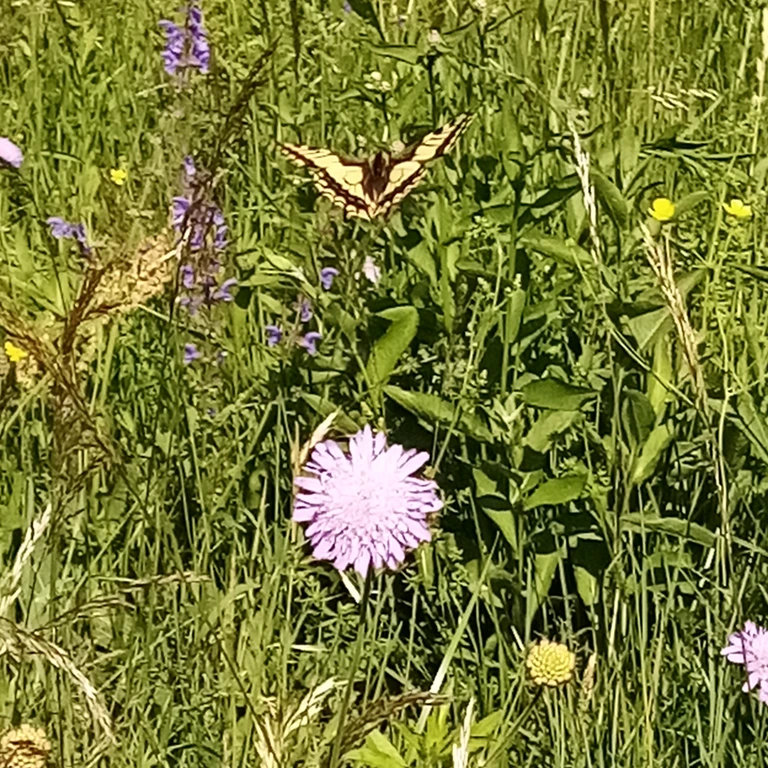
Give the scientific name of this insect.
Papilio machaon
